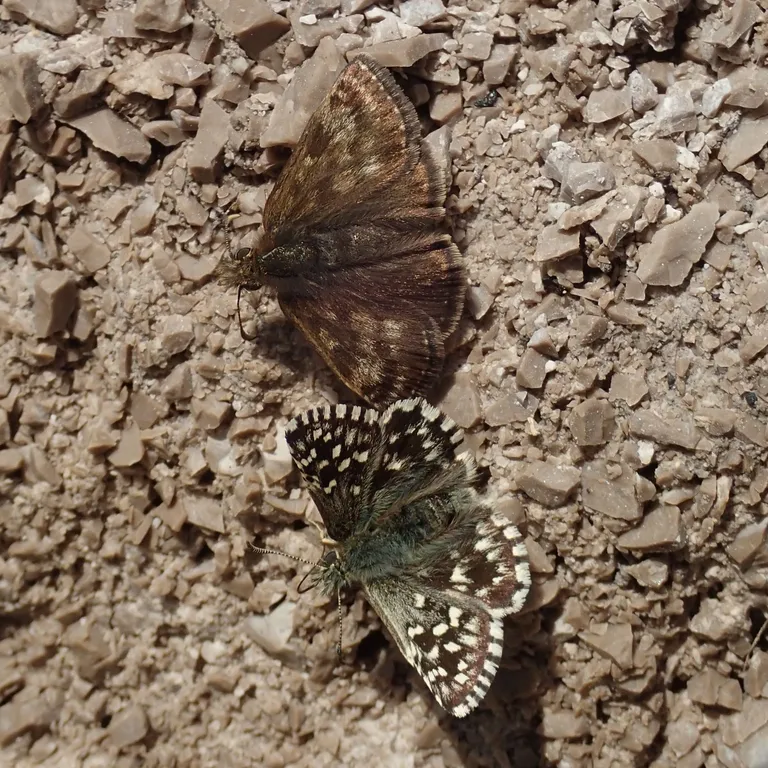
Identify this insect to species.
Erynnis tages
